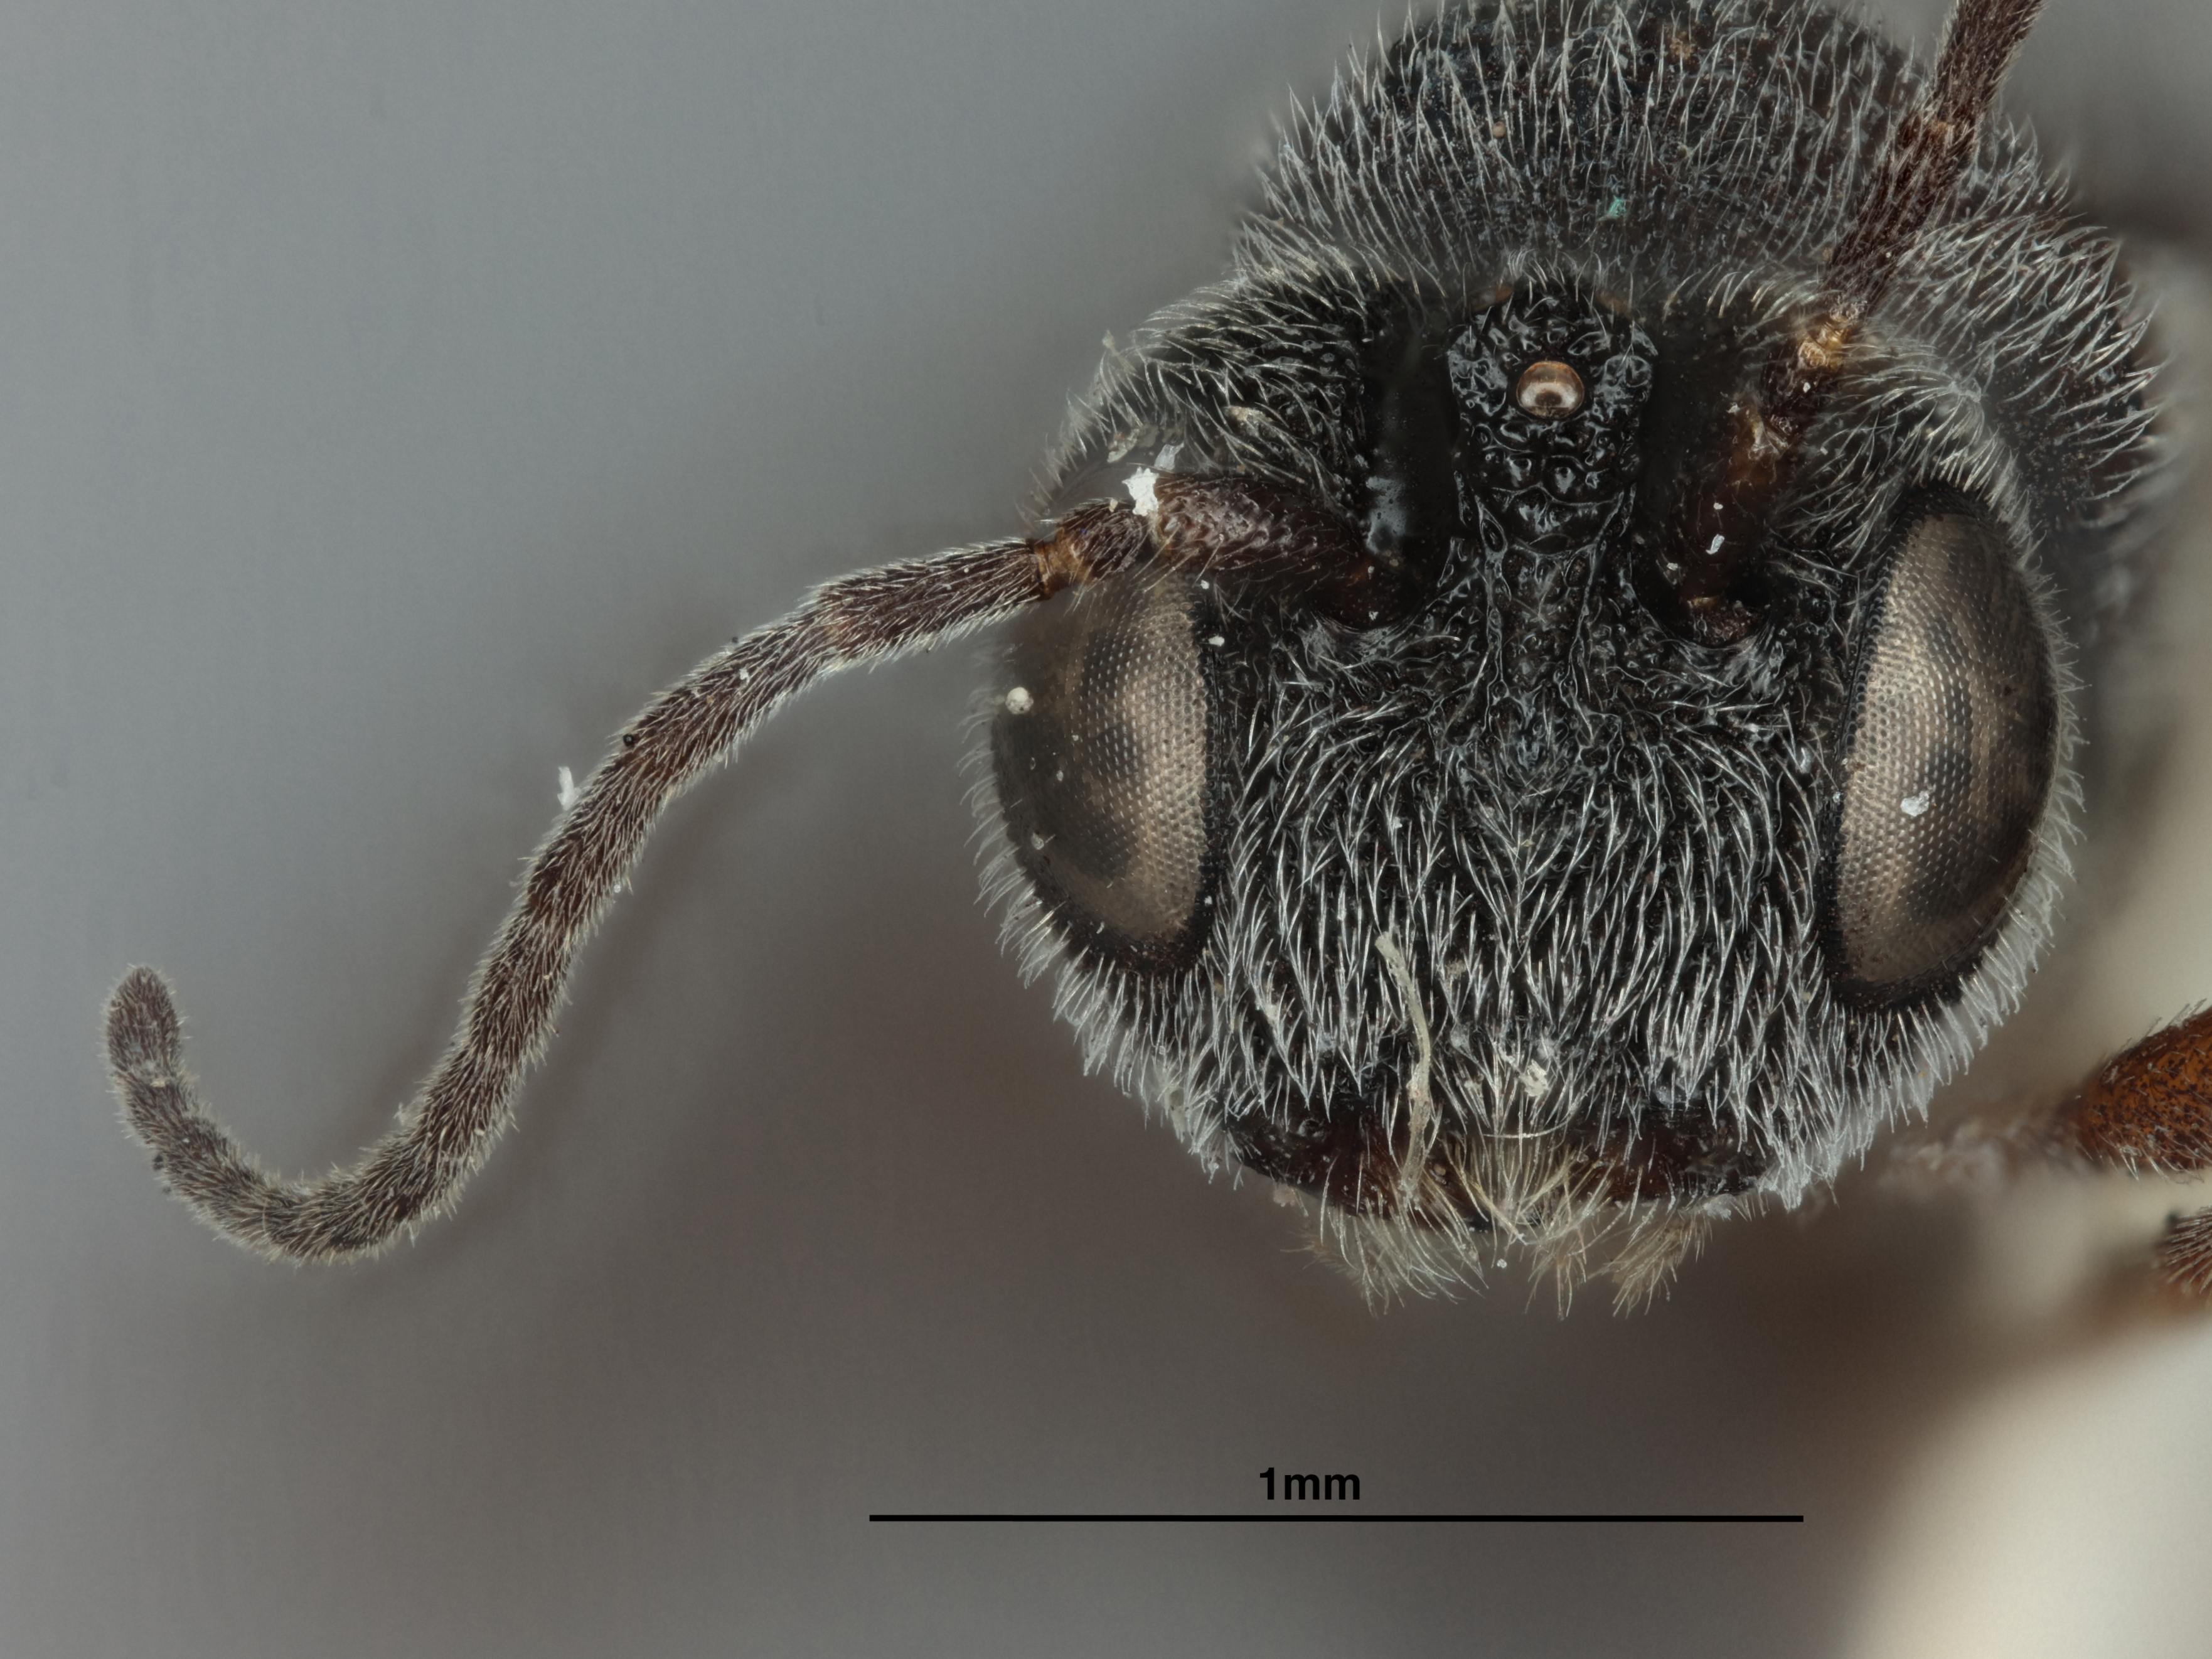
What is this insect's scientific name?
Urosigalphus mimosestes
